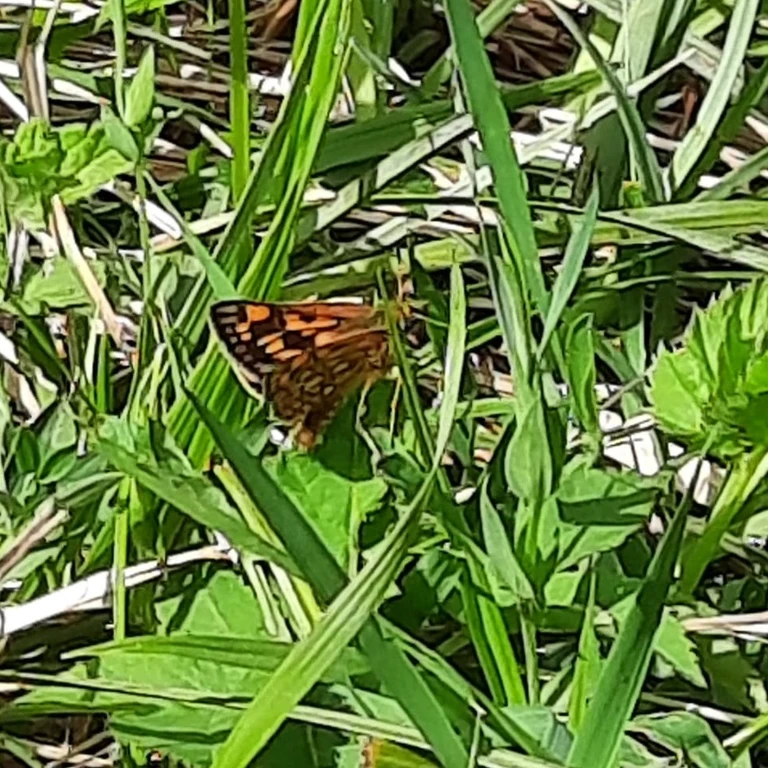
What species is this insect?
Carterocephalus palaemon
